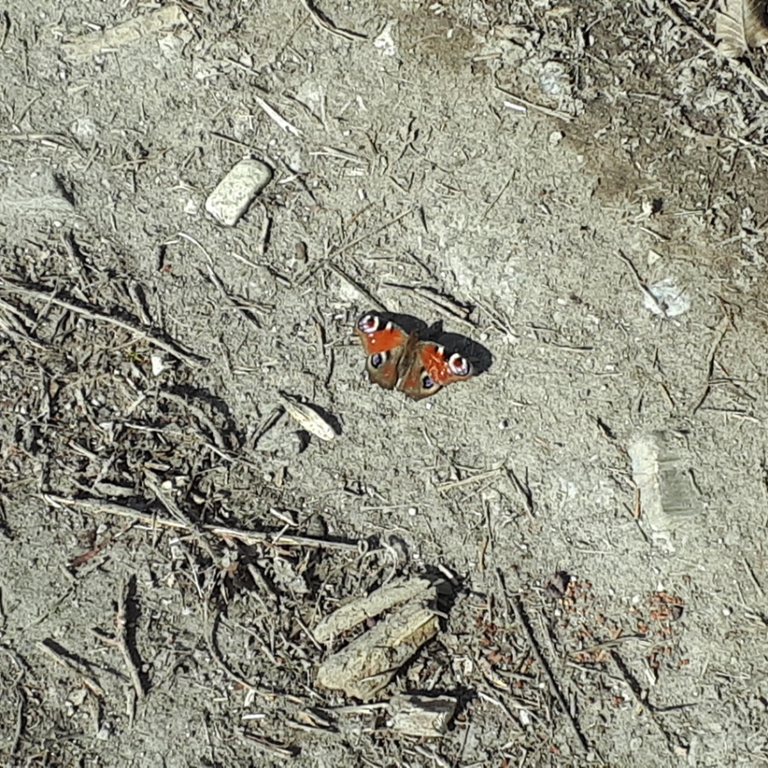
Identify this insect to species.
Aglais io
